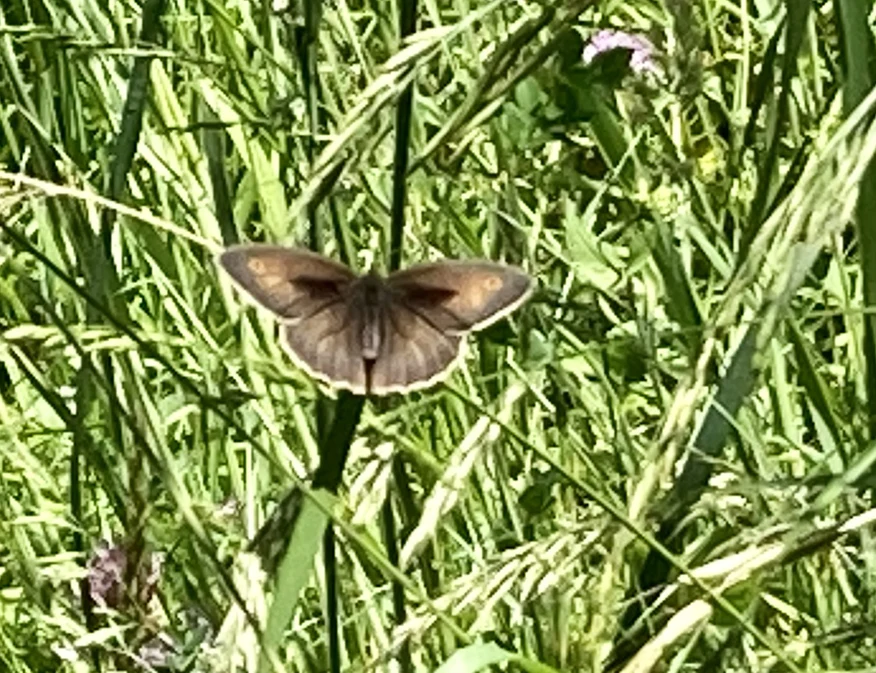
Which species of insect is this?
Maniola jurtina
